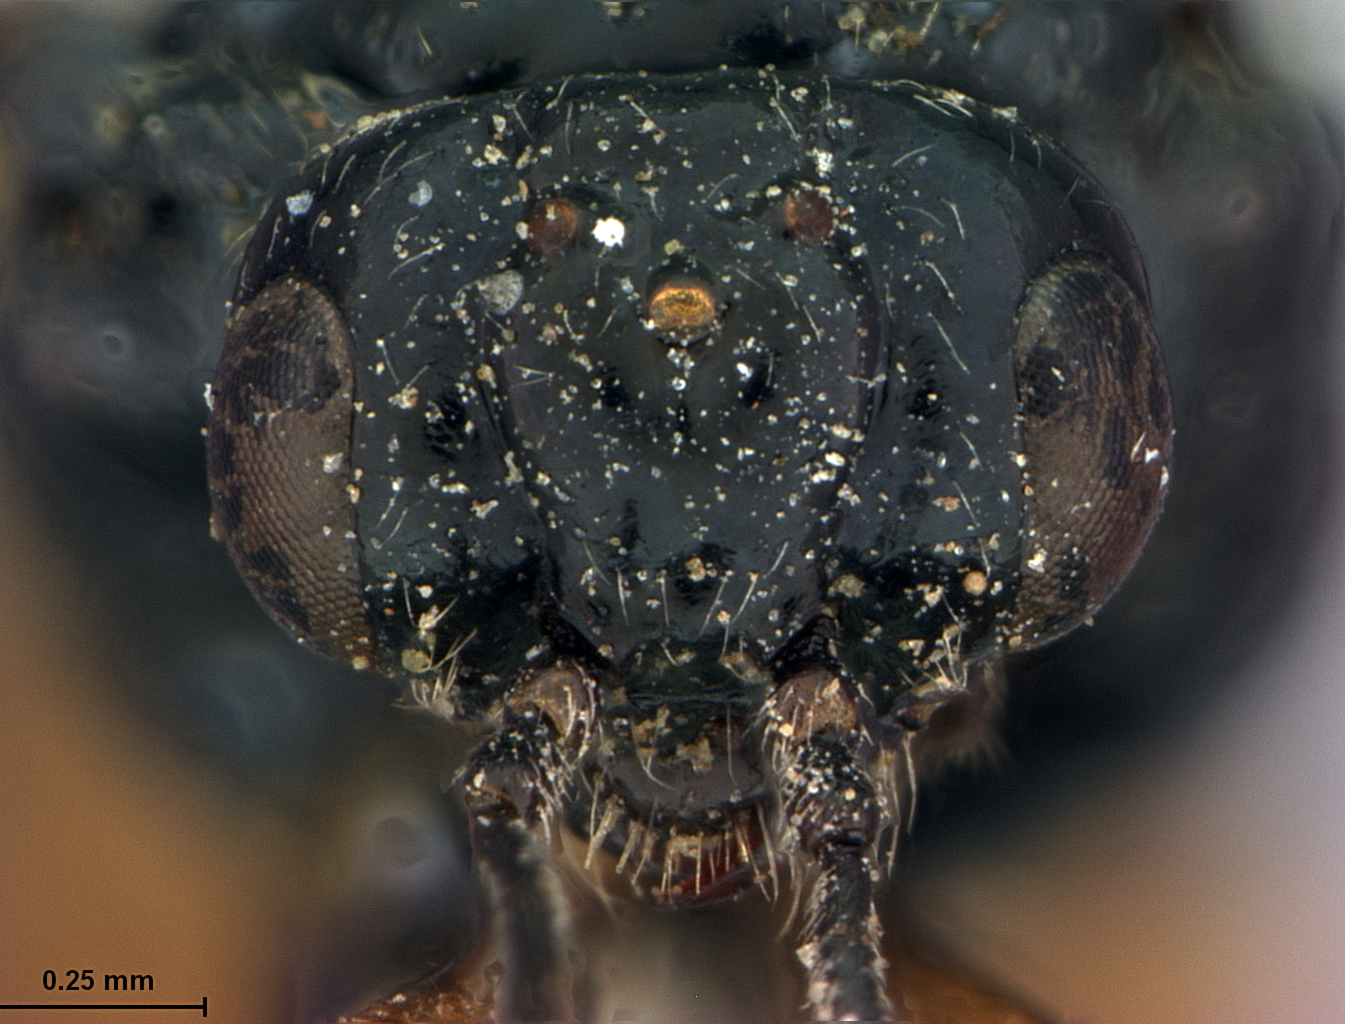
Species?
Conocoxa chalcipoda
